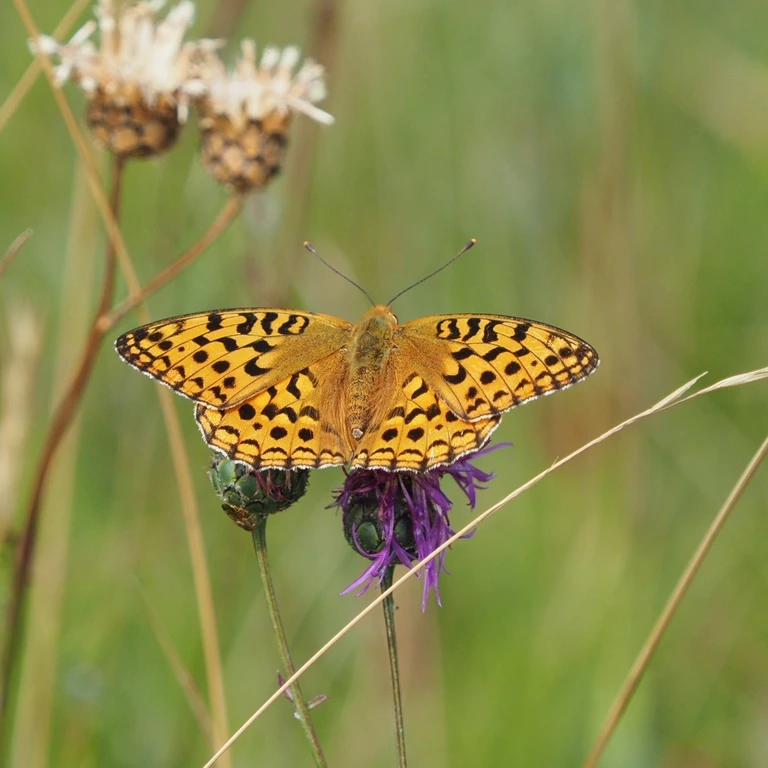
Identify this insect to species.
Fabriciana adippe
